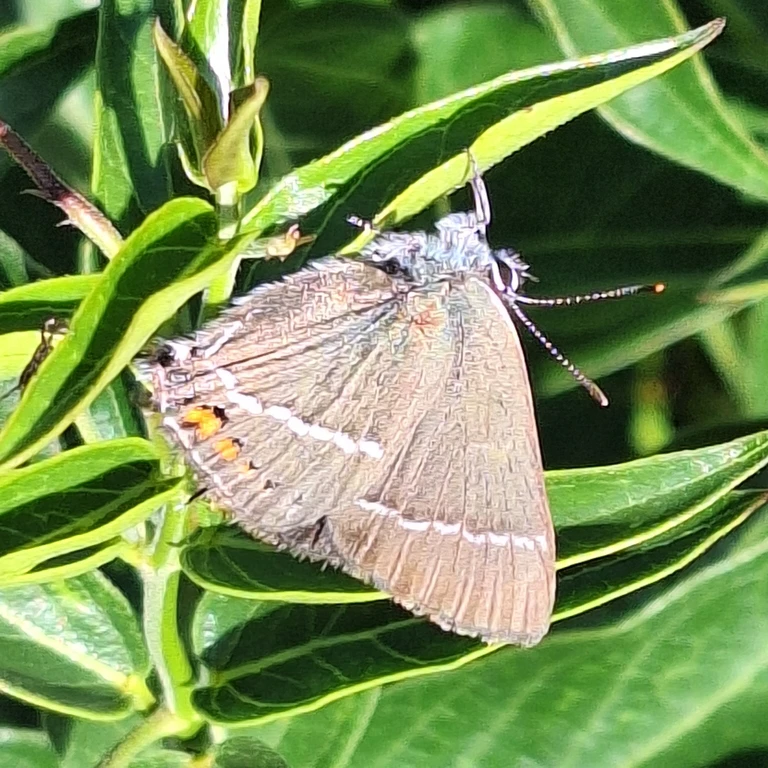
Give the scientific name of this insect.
Satyrium spini (also Tuttiola spini)
